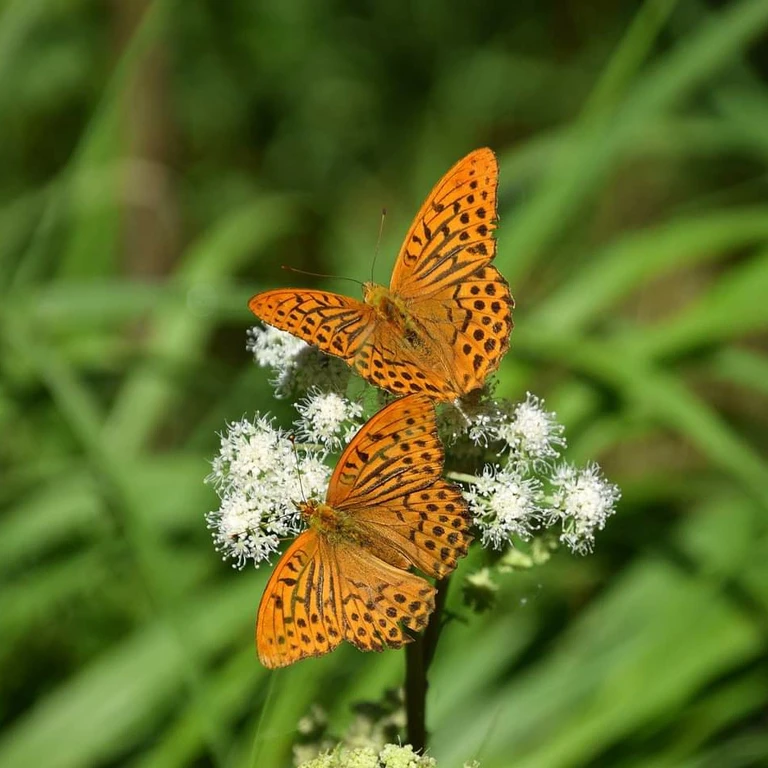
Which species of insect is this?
Argynnis paphia
